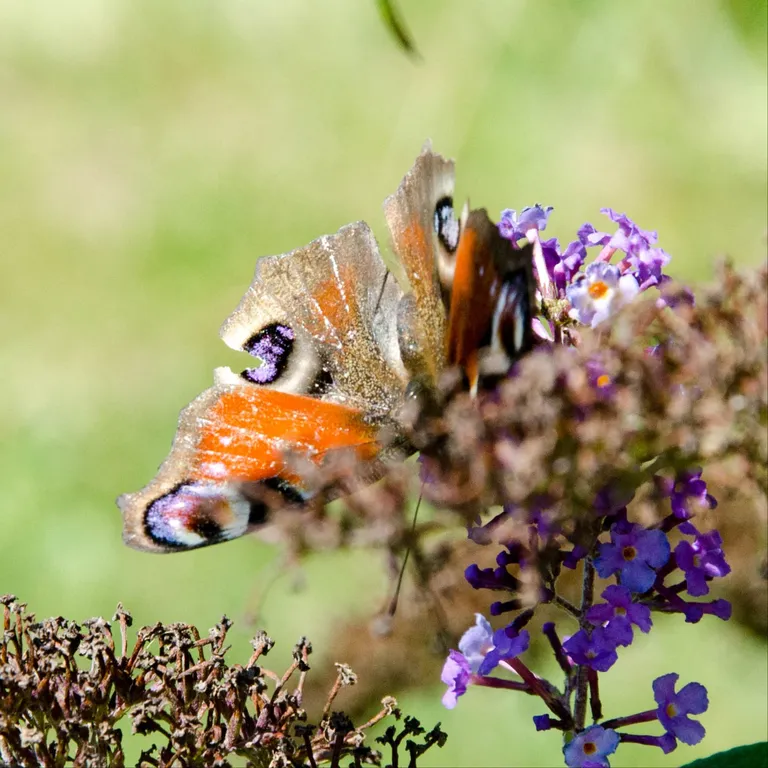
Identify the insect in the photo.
Aglais io
